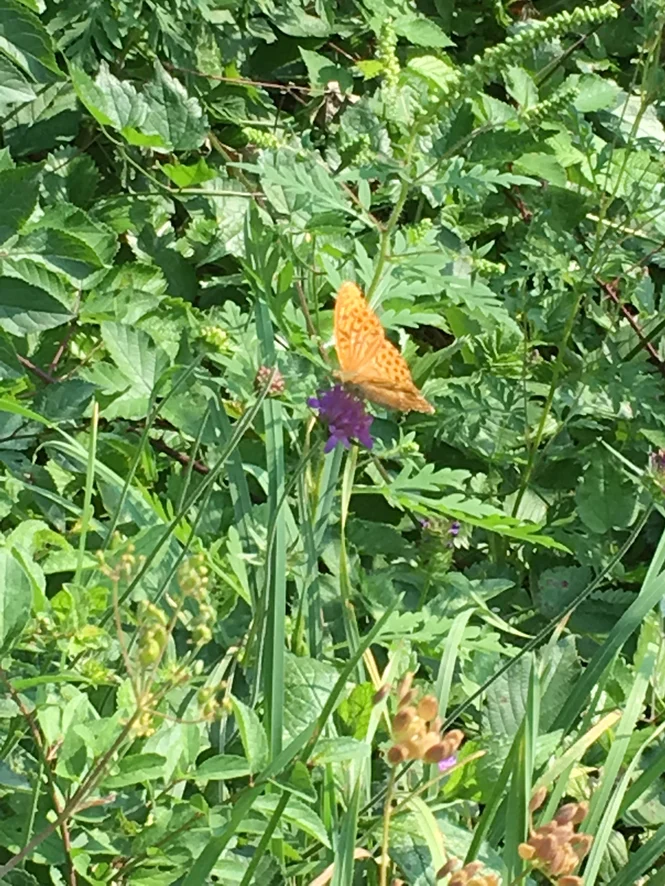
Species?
Argynnis paphia
